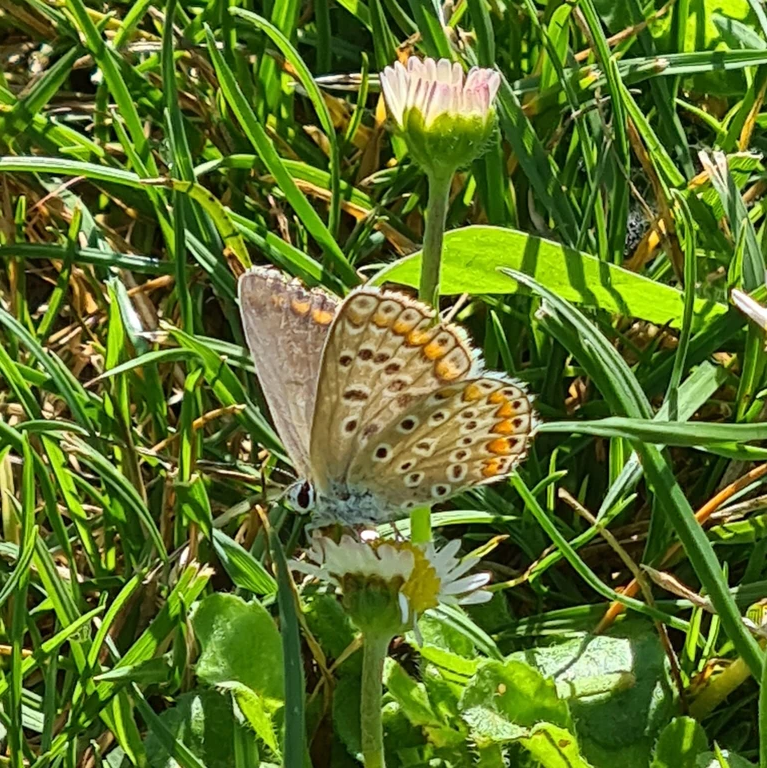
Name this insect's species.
Polyommatus icarus
